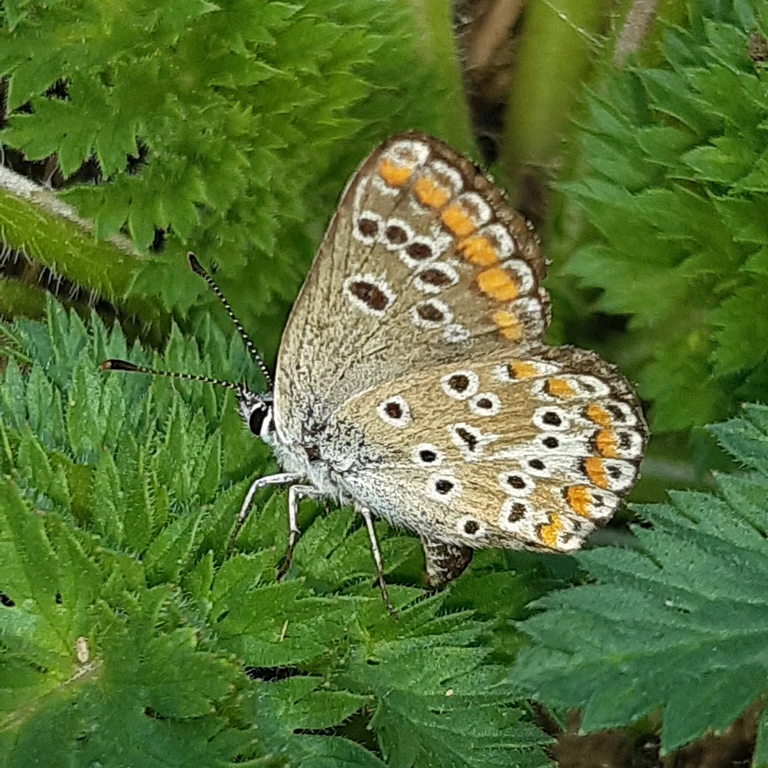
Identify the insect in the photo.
Aricia agestis/artaxerxes
